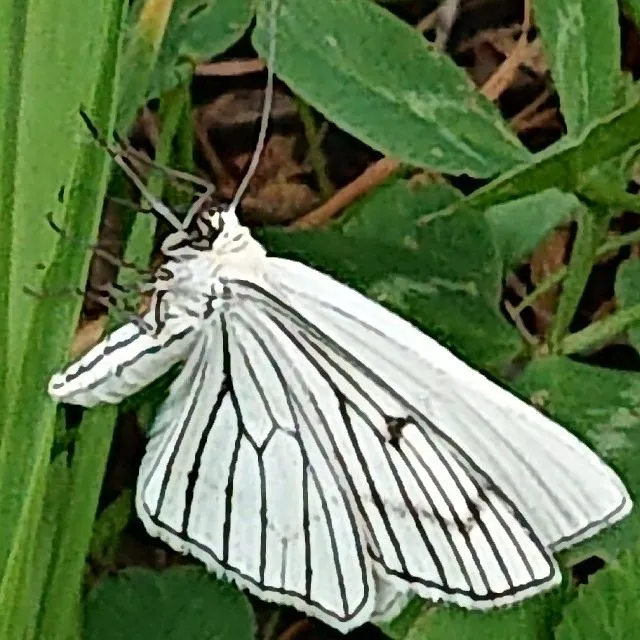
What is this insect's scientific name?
Siona lineata
